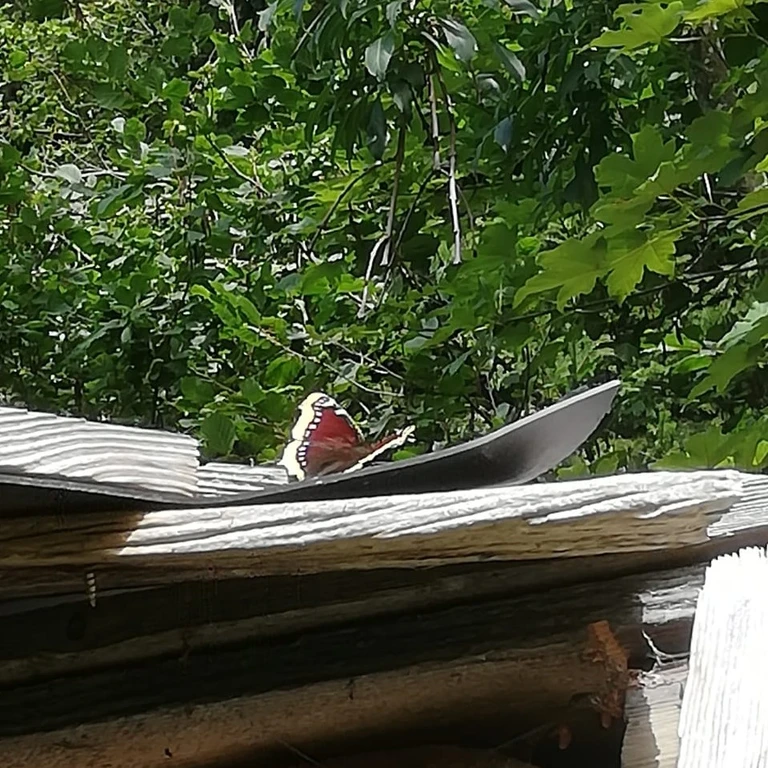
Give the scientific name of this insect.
Nymphalis antiopa
